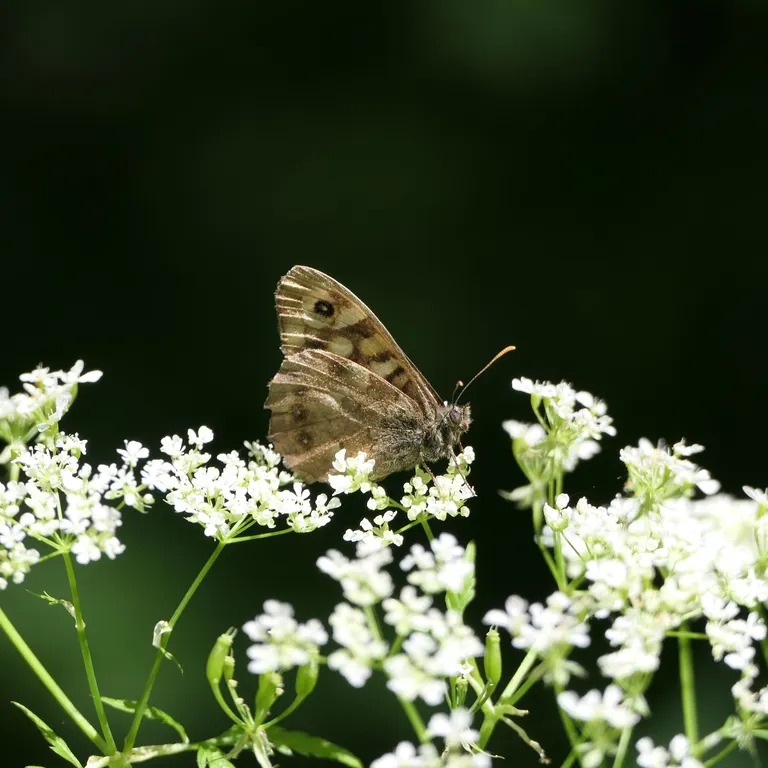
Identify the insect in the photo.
Pararge aegeria
